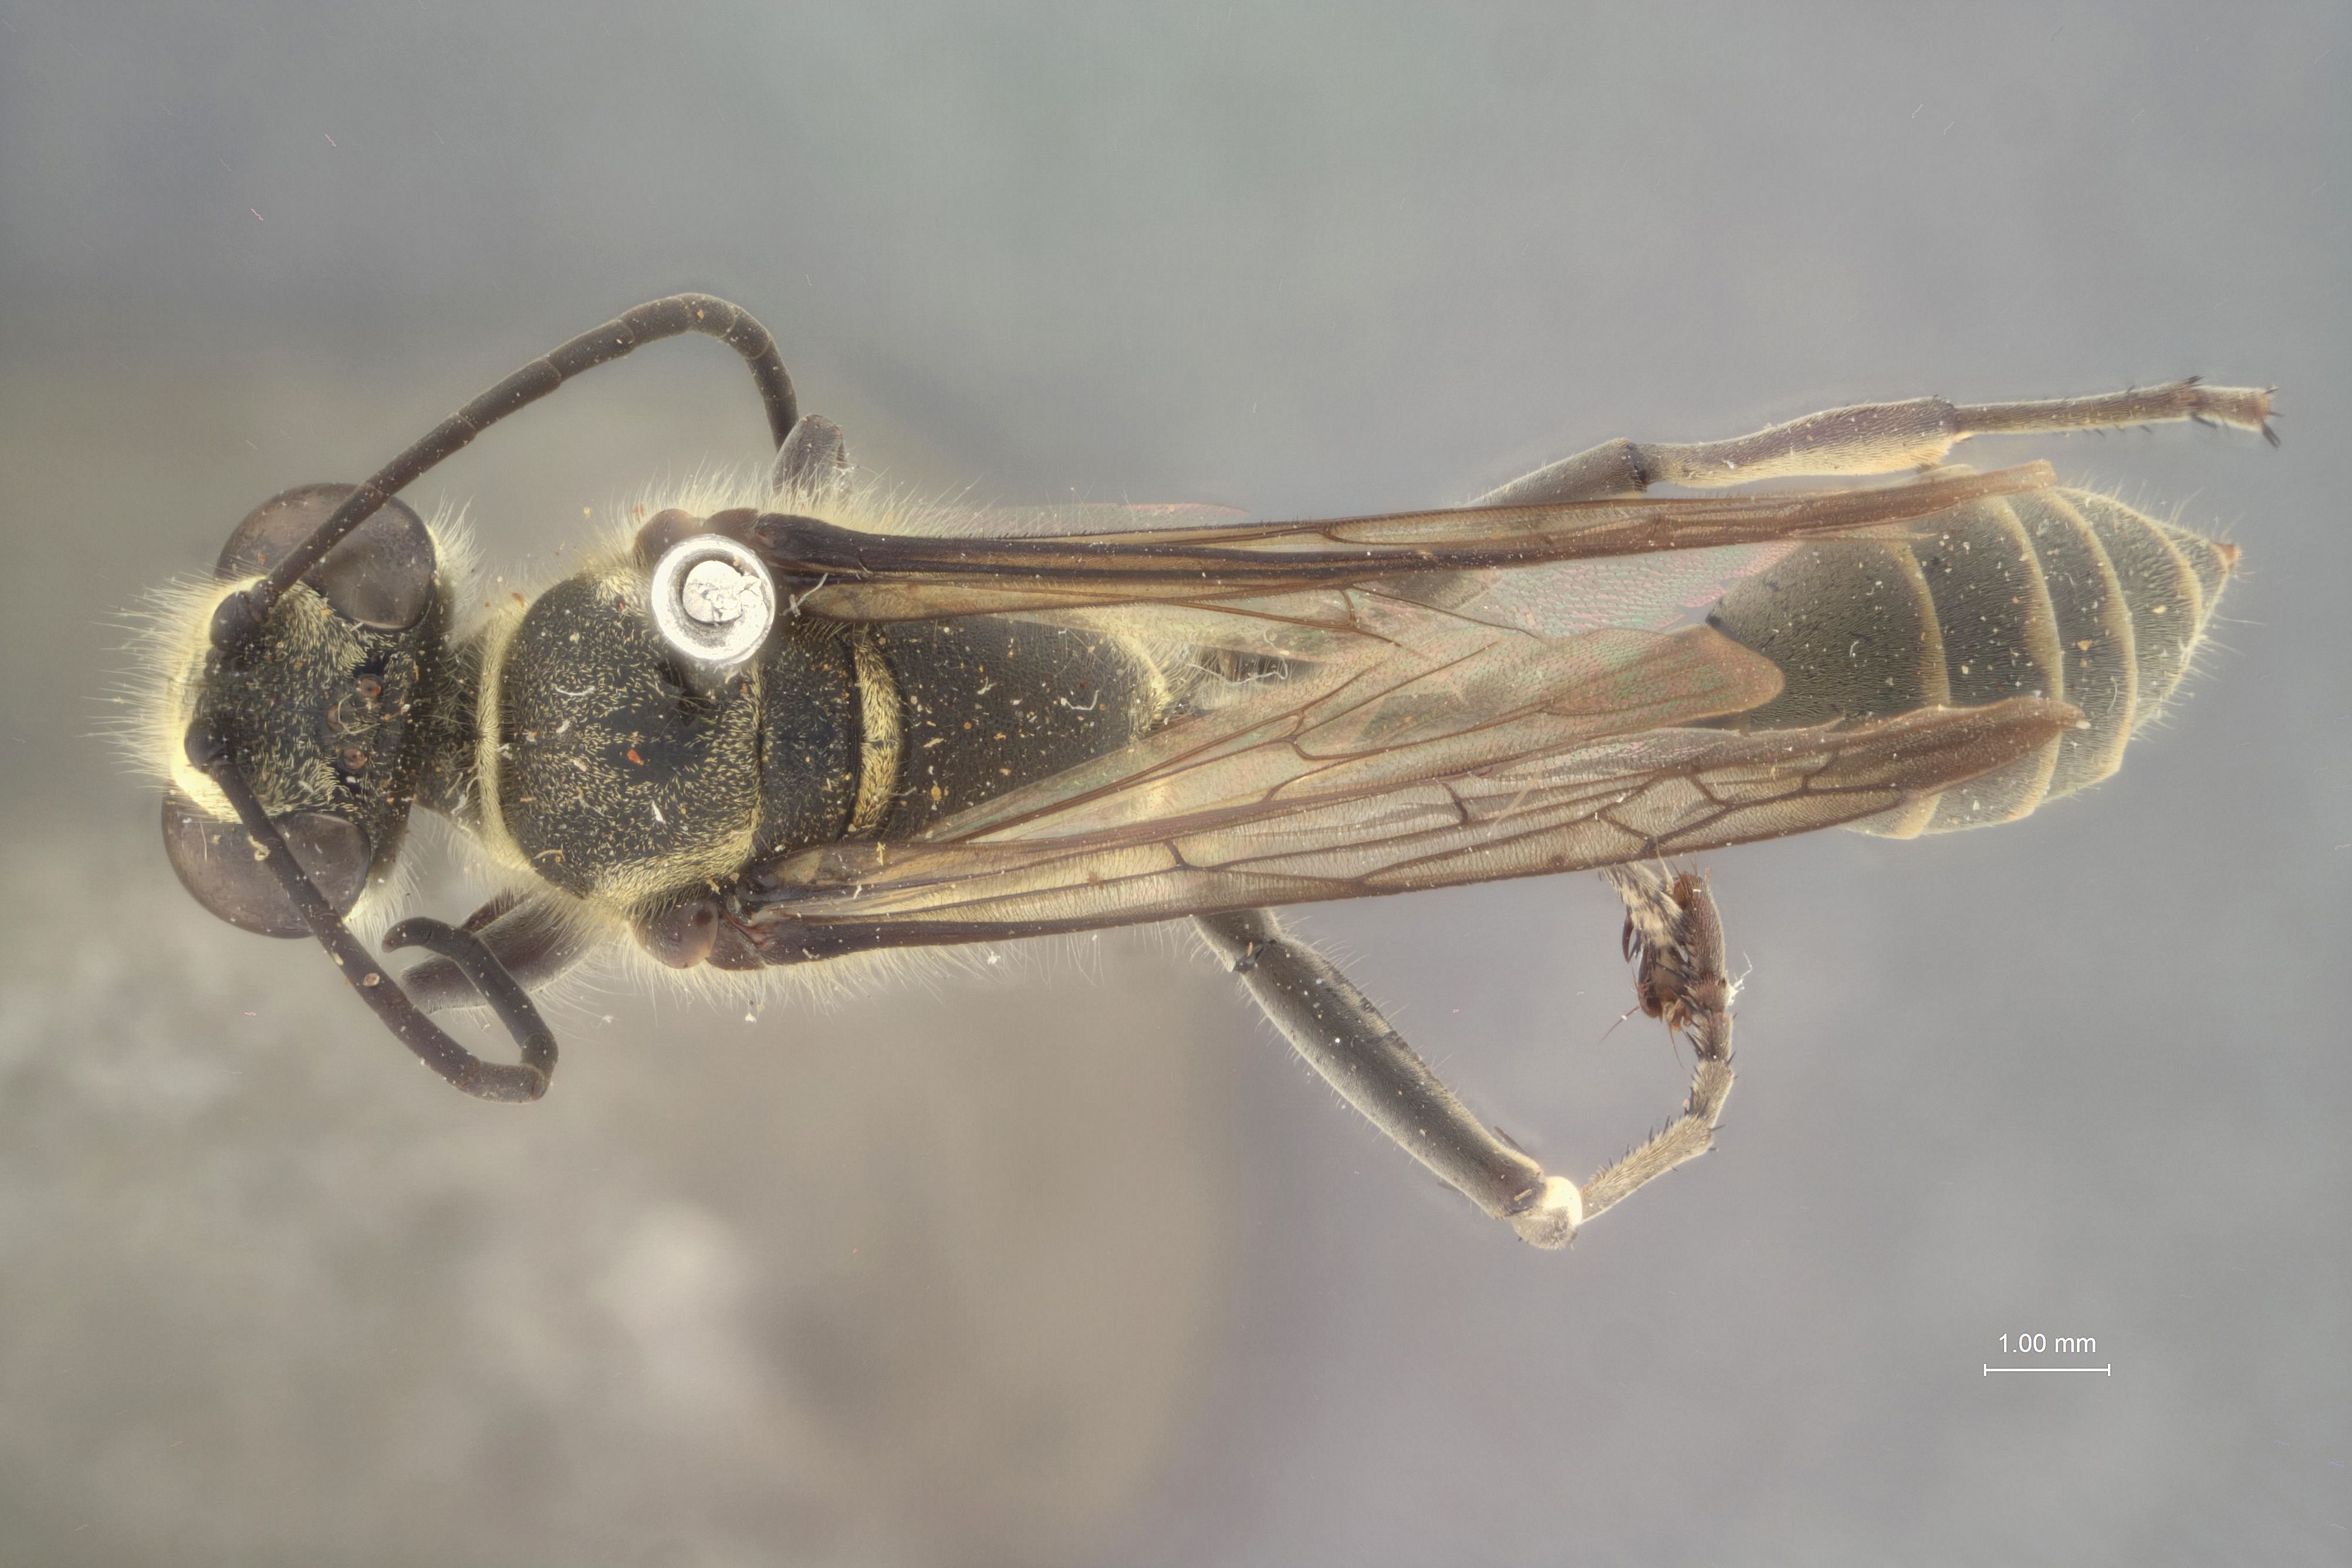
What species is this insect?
Isodontia severini
